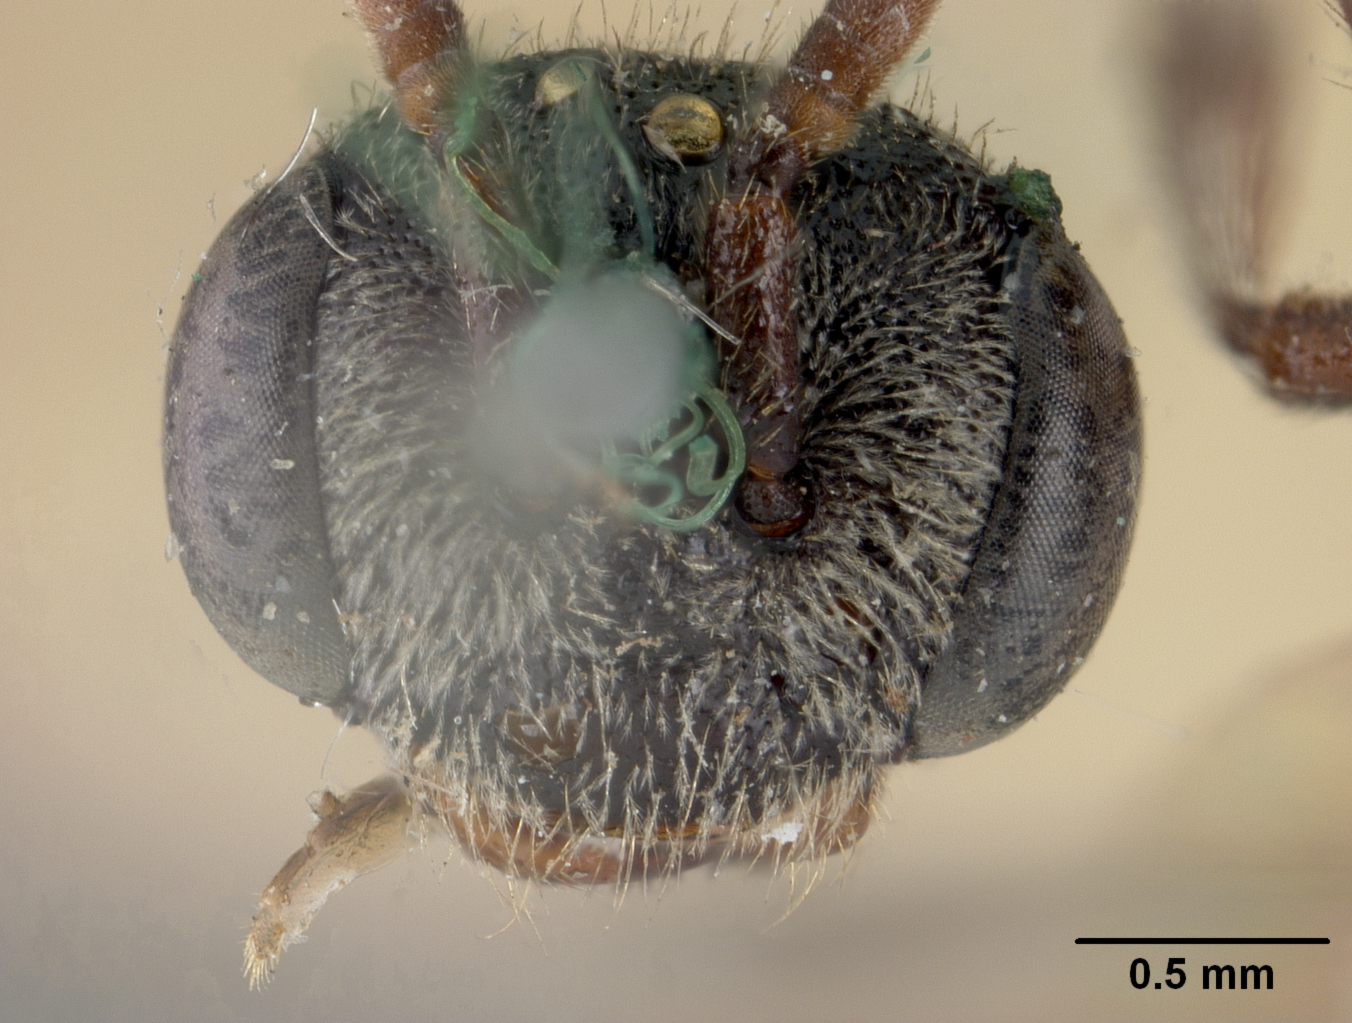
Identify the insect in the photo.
Sphecodes shawi
